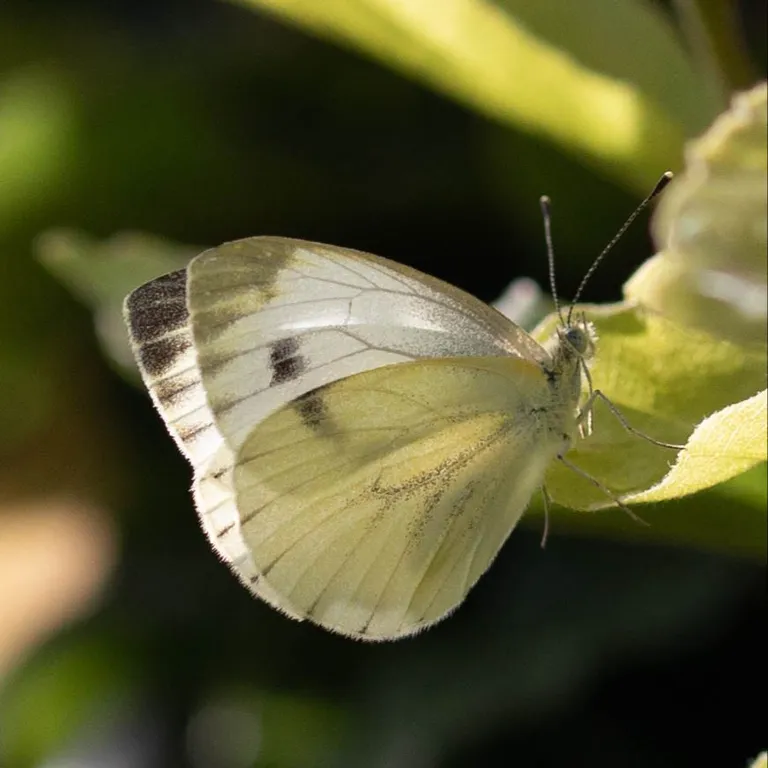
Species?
Pieris napi
